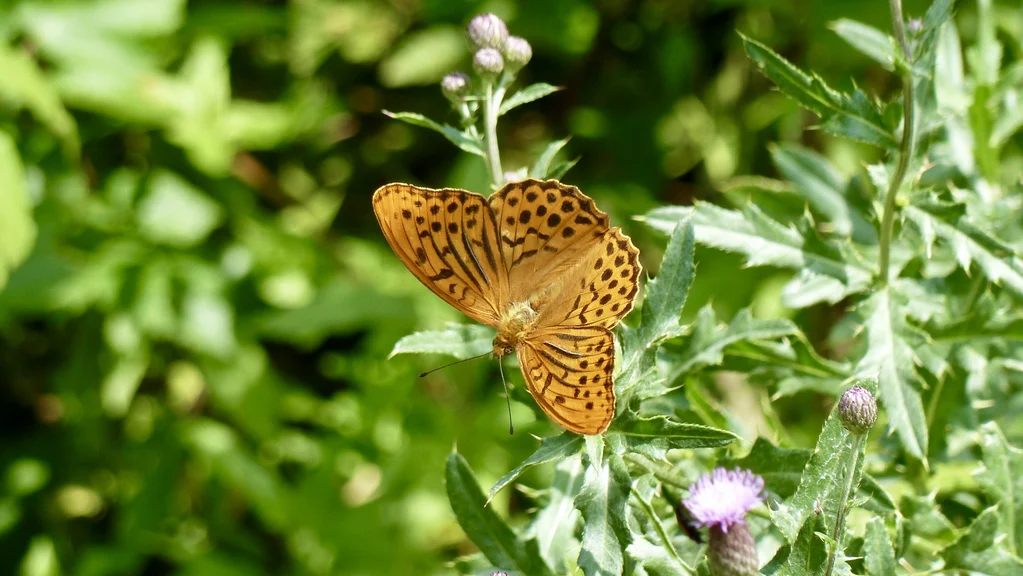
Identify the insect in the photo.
Argynnis paphia
